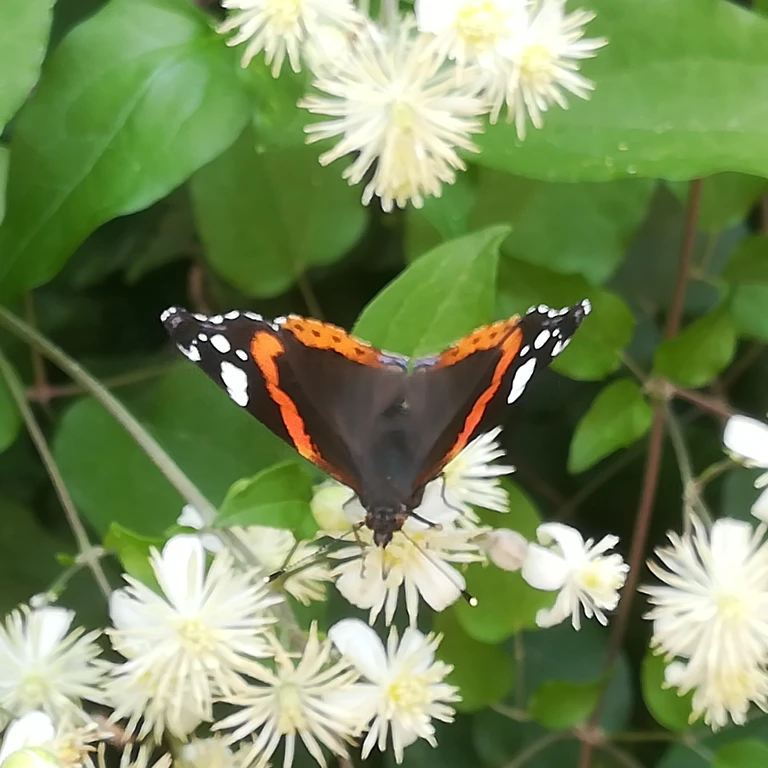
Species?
Vanessa atalanta
